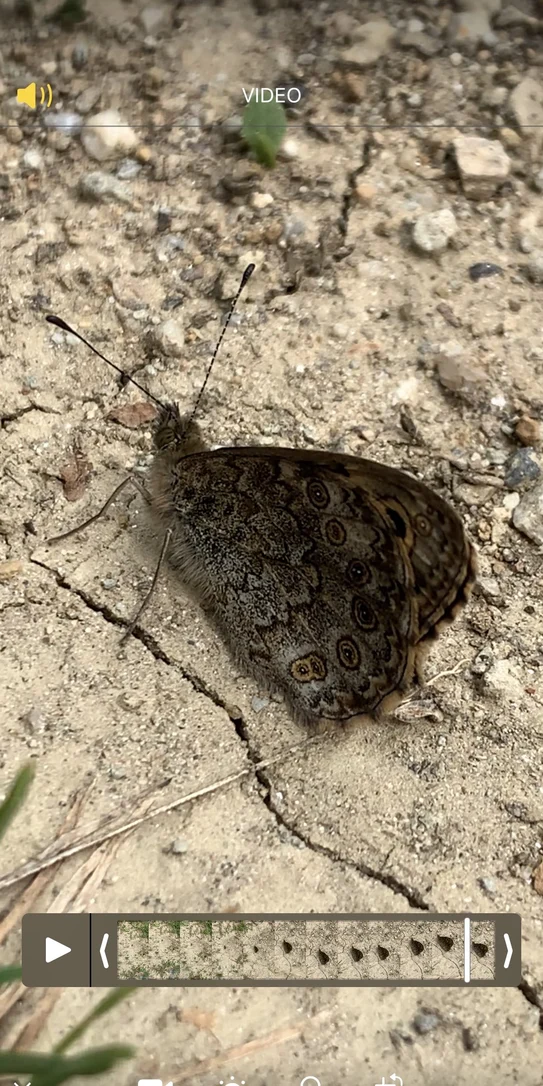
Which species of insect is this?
Lasiommata megera (also Pararge megera)
